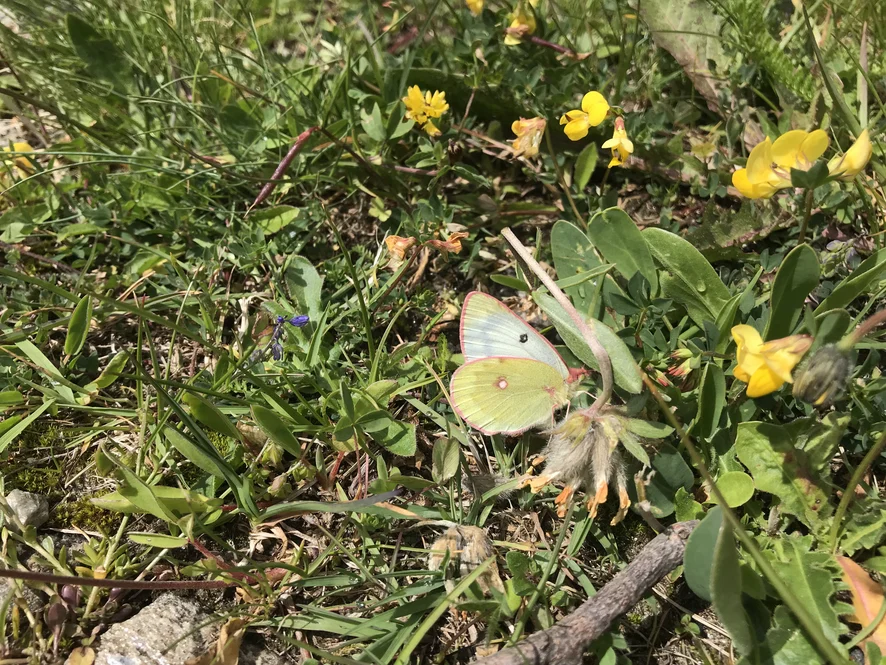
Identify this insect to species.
Colias phicomone
